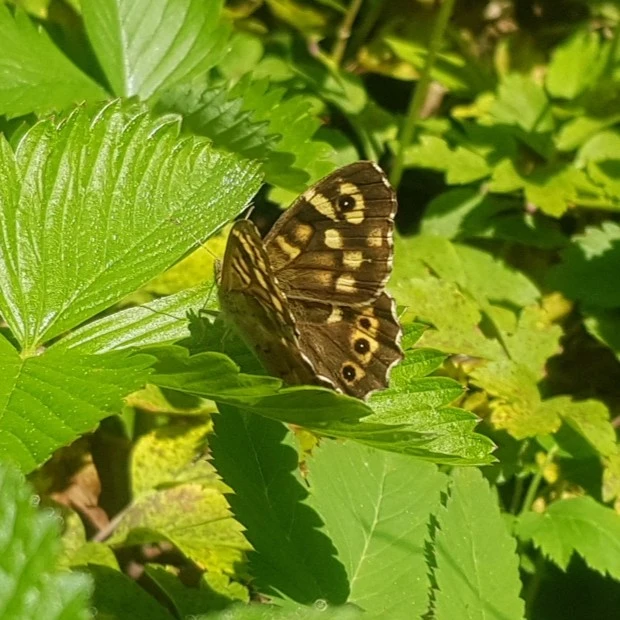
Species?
Pararge aegeria
